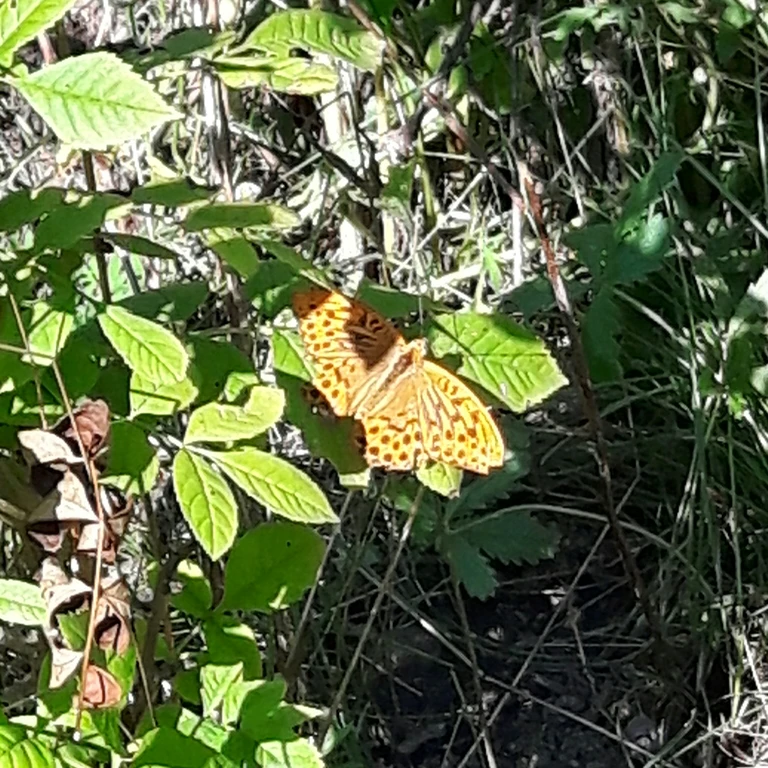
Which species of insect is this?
Argynnis paphia
